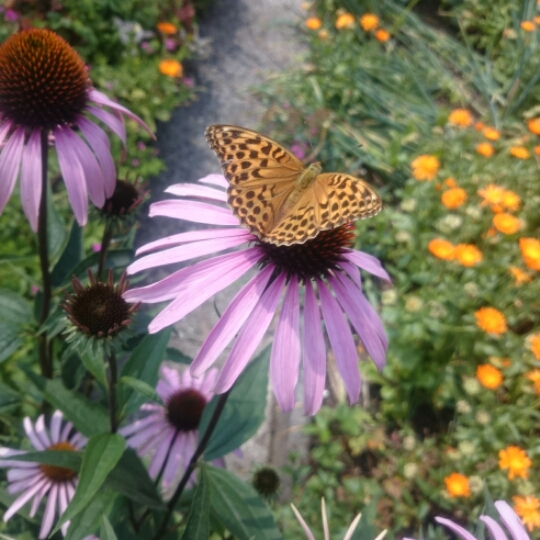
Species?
Argynnis paphia
